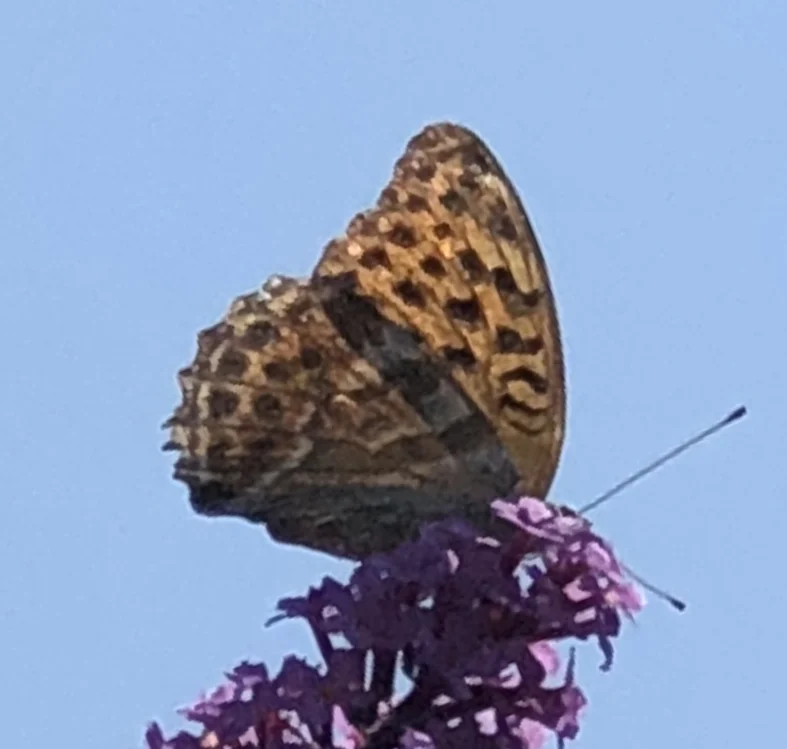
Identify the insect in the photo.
Argynnis paphia
